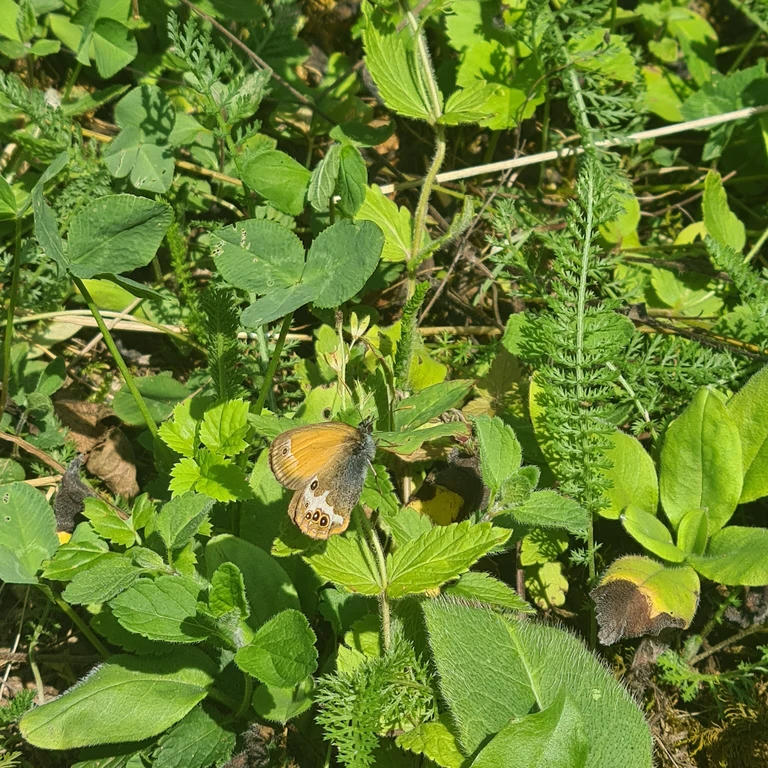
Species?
Coenonympha arcania
